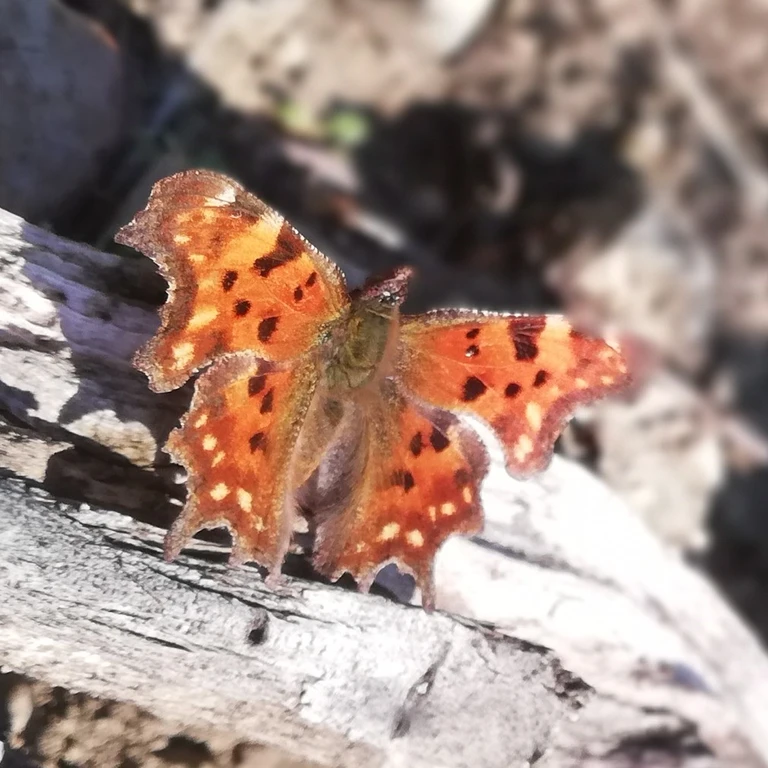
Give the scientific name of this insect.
Polygonia c-album
